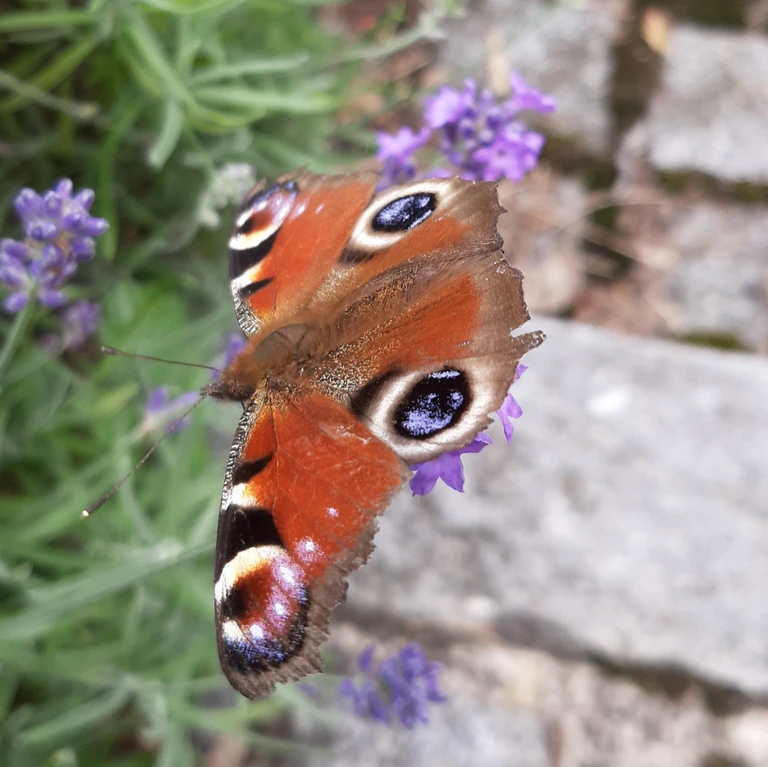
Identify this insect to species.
Aglais io
